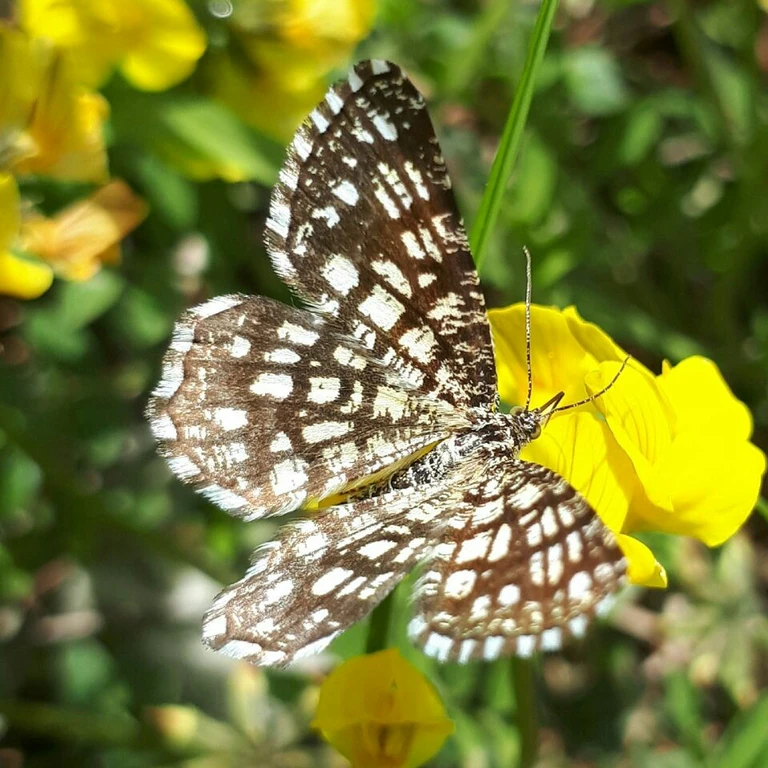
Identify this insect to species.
Chiasmia clathrata
